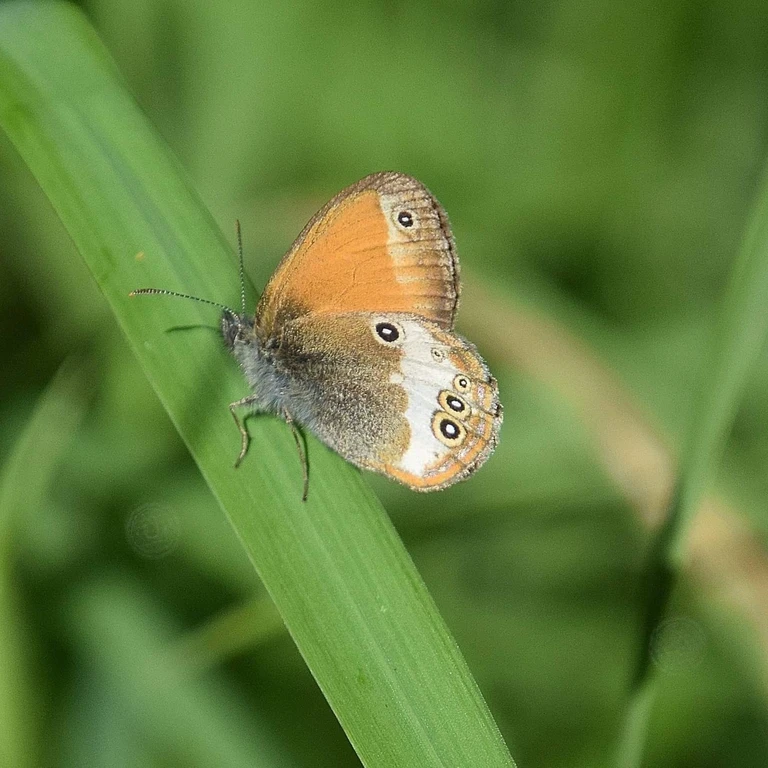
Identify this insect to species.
Coenonympha arcania
